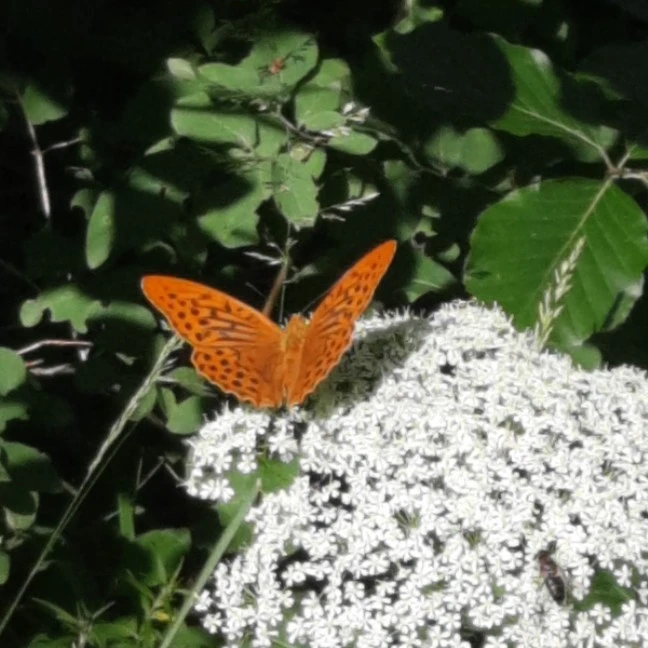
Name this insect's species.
Argynnis paphia
